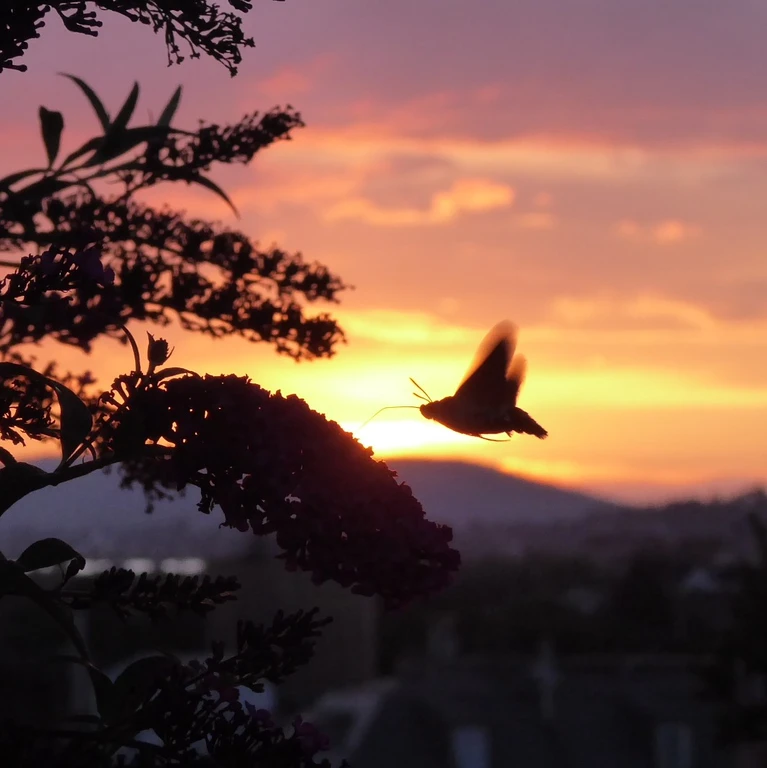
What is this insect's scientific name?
Macroglossum stellatarum
